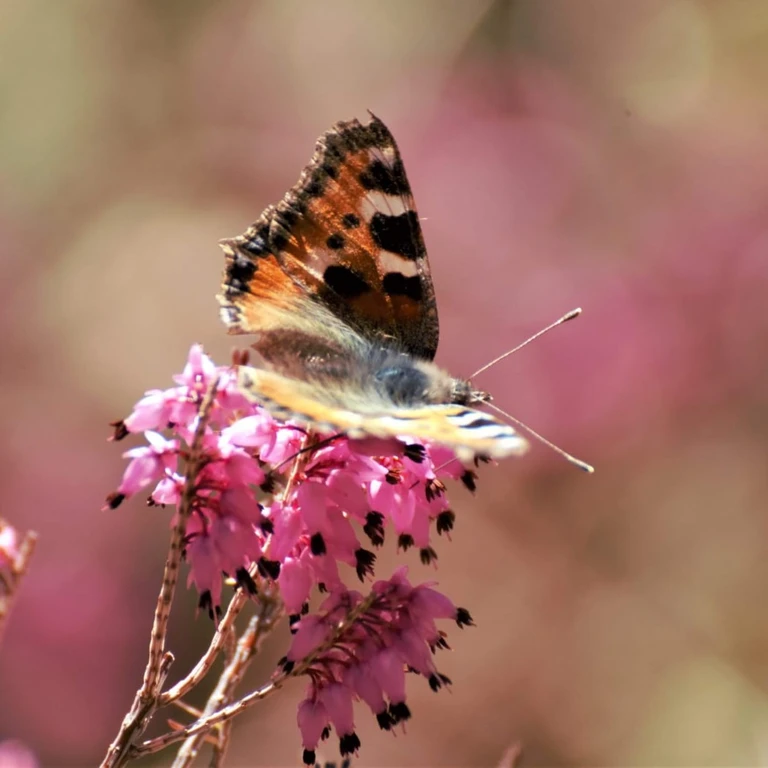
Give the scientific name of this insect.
Aglais urticae
